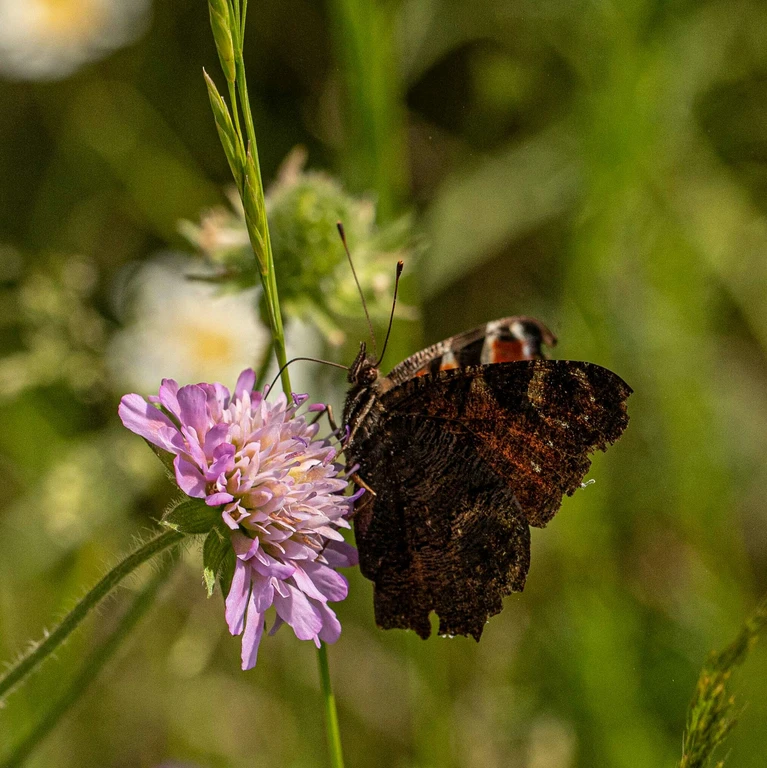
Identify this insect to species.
Aglais io
